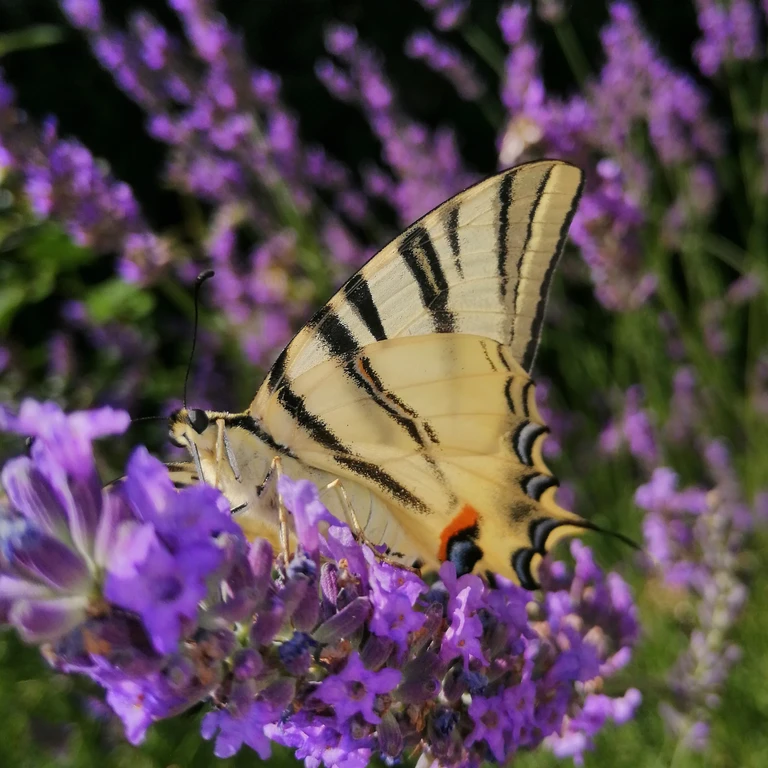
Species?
Iphiclides podalirius
